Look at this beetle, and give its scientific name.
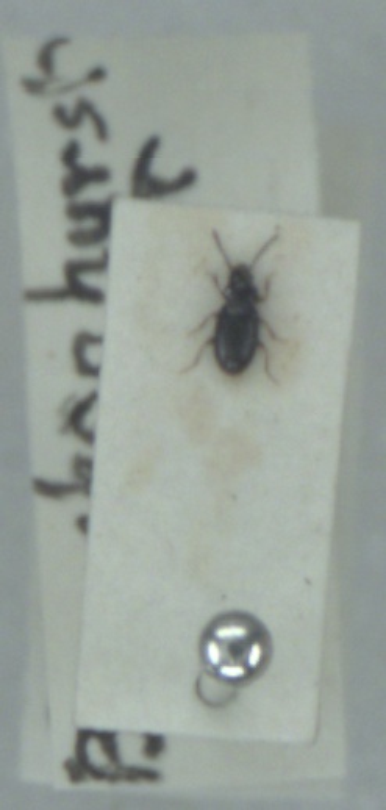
Elaphropus walkerianus
